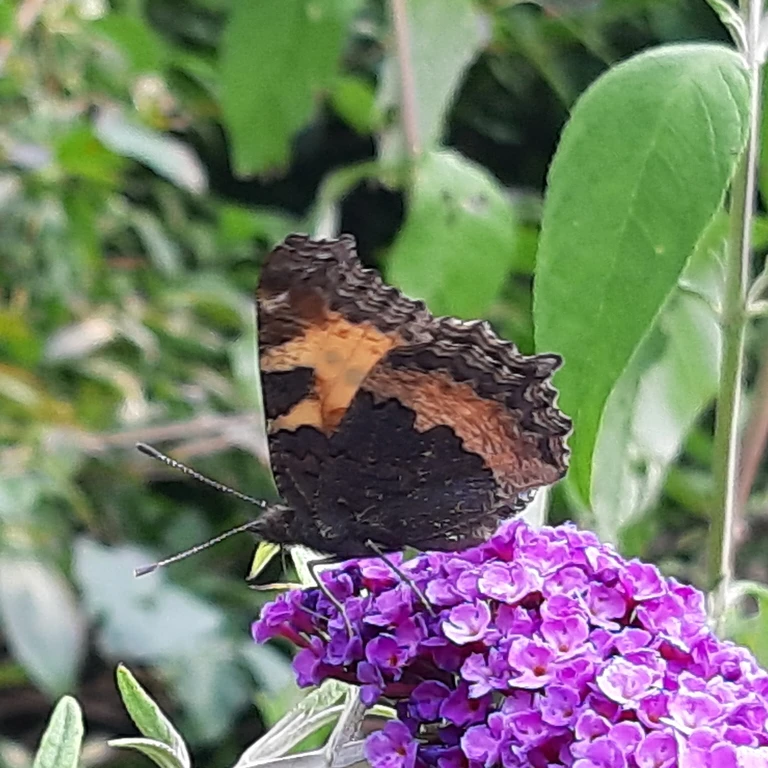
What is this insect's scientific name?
Aglais urticae
